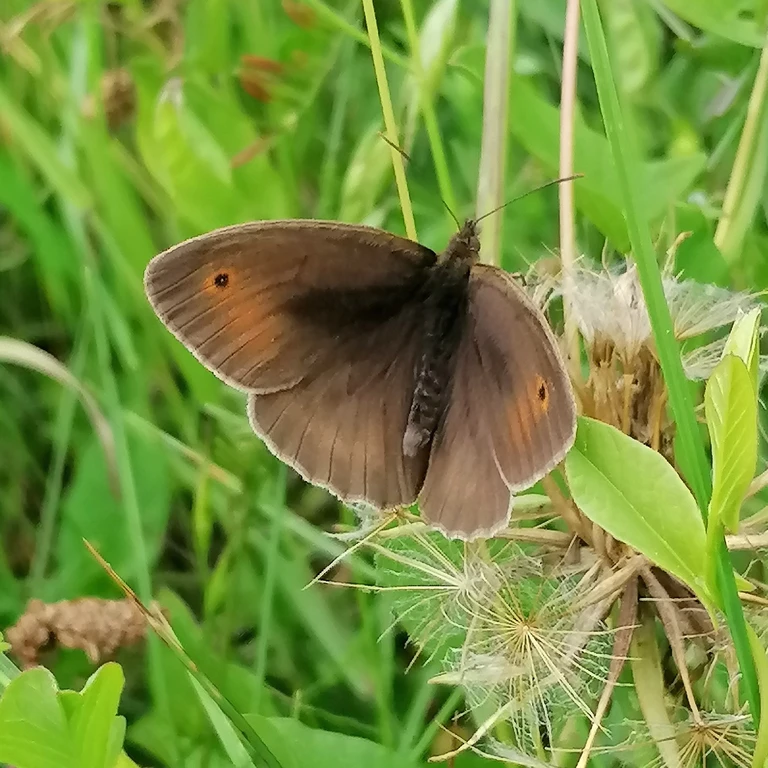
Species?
Maniola jurtina
